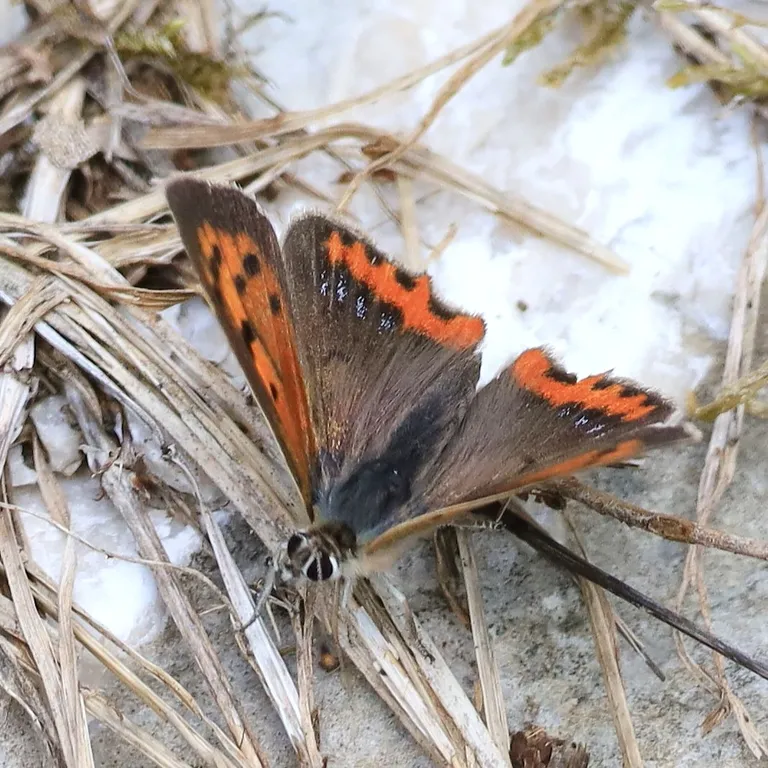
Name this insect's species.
Lycaena phlaeas
